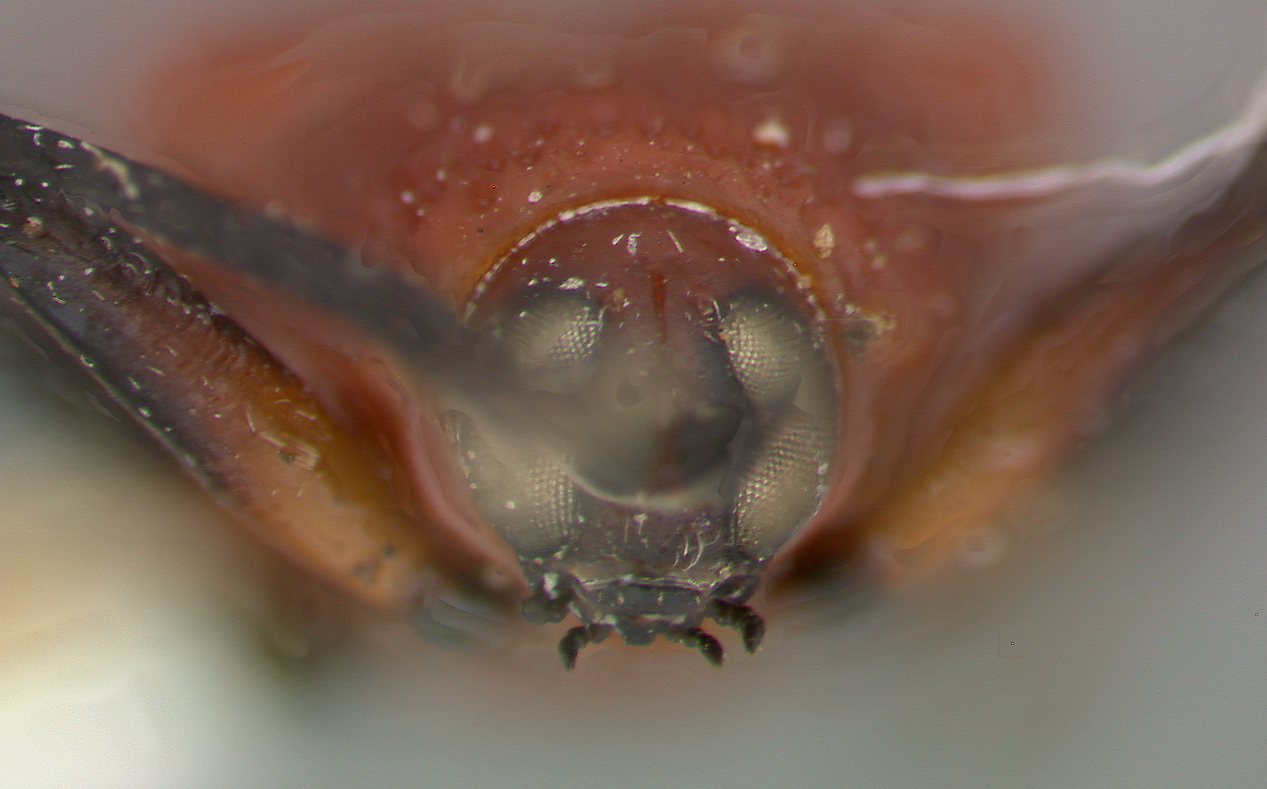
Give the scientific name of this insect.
Xenochalepus cyanura
